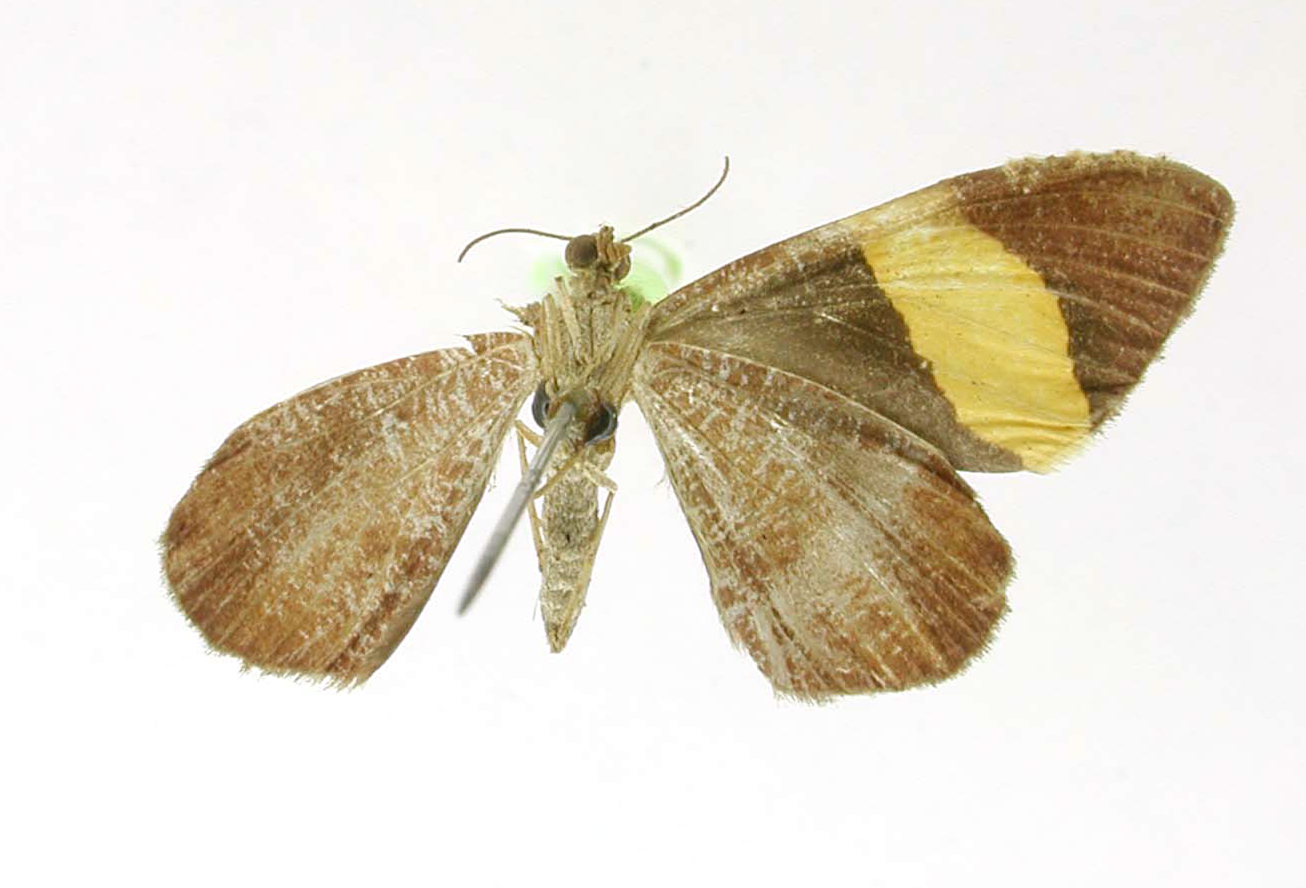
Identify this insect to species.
Heterusia luteoradiata
